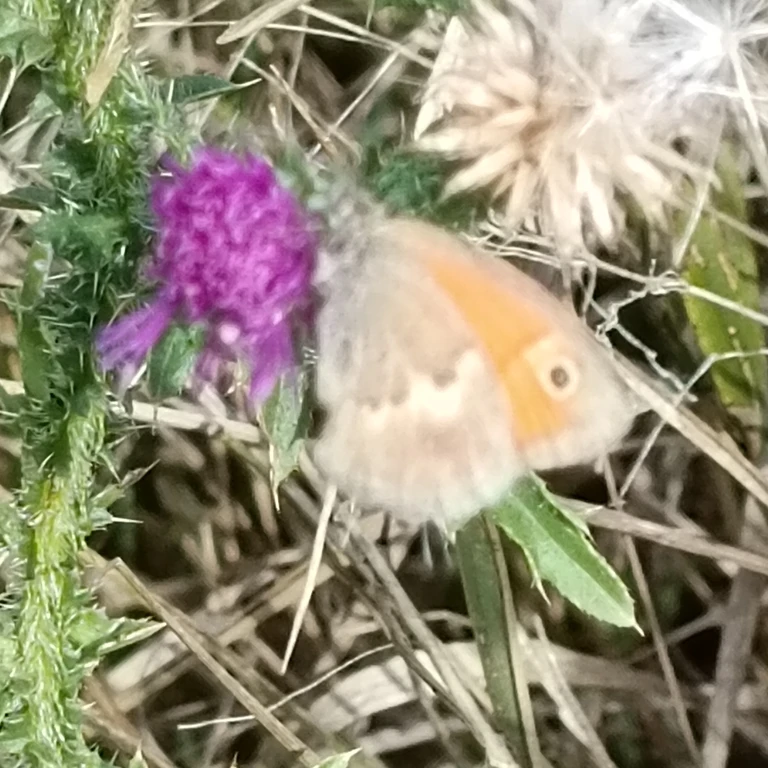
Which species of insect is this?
Coenonympha pamphilus
